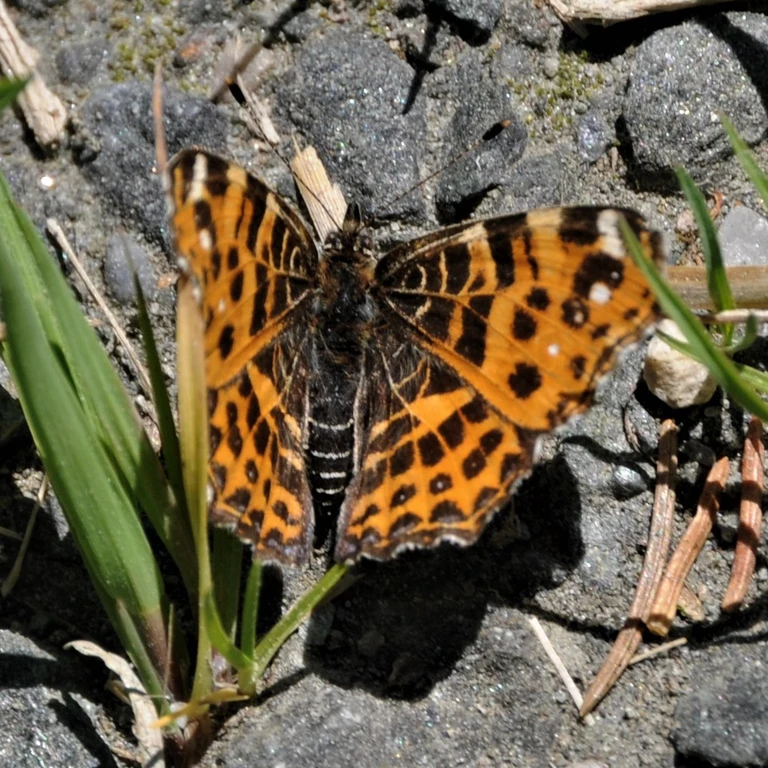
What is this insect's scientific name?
Araschnia levana
